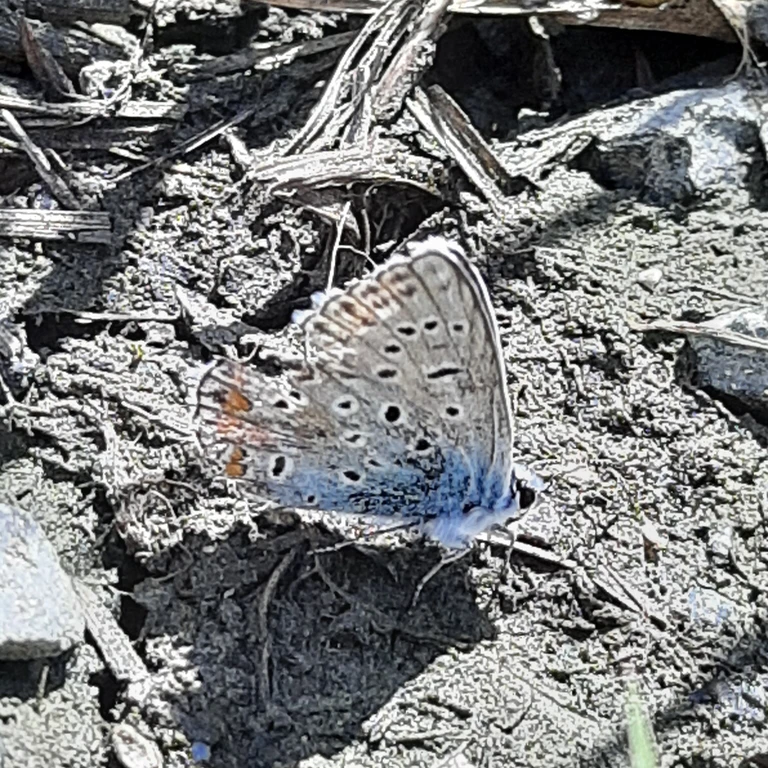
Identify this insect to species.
Polyommatus icarus
